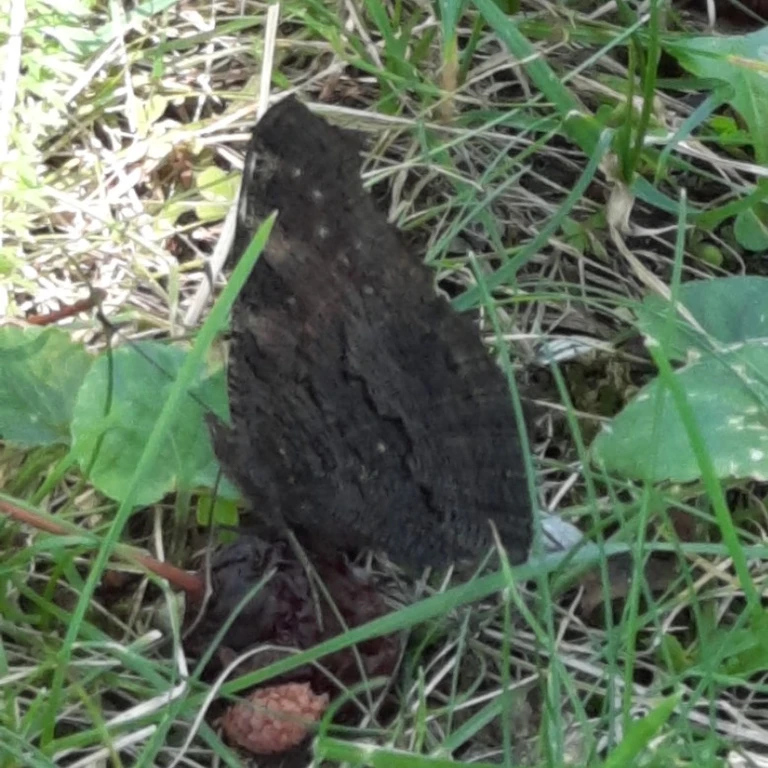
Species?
Aglais io
